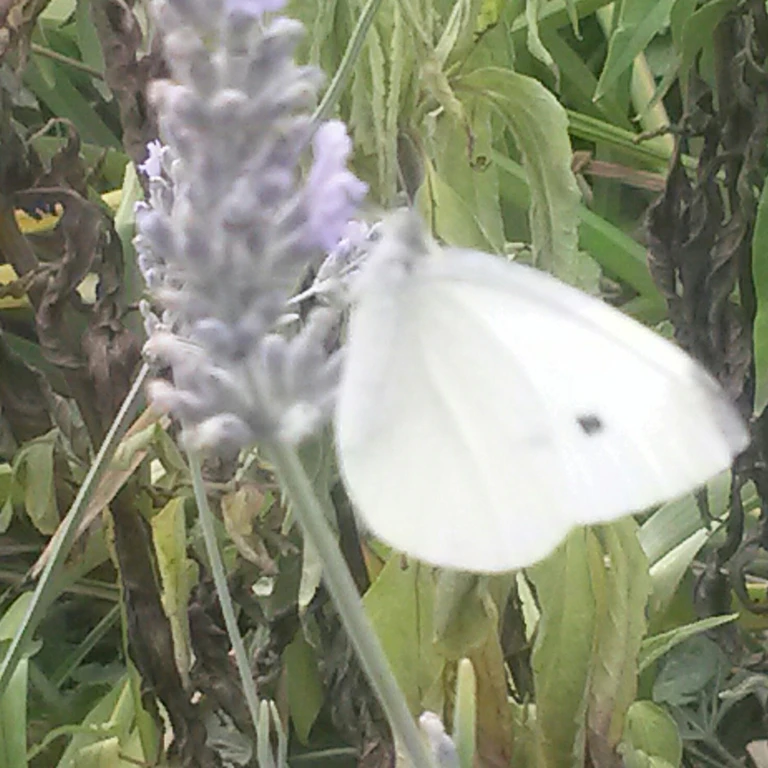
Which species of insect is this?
Pieris rapae
